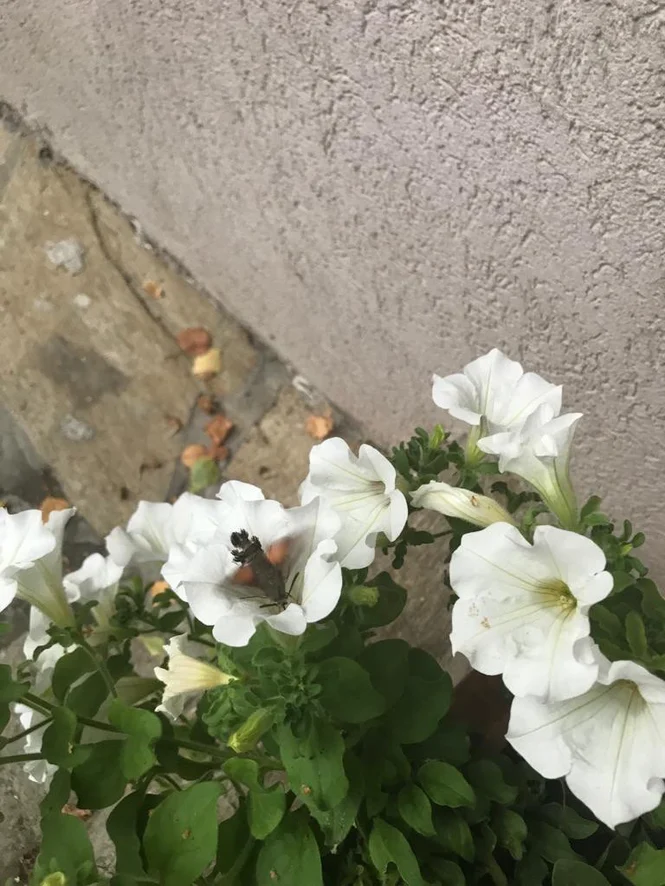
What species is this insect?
Macroglossum stellatarum
